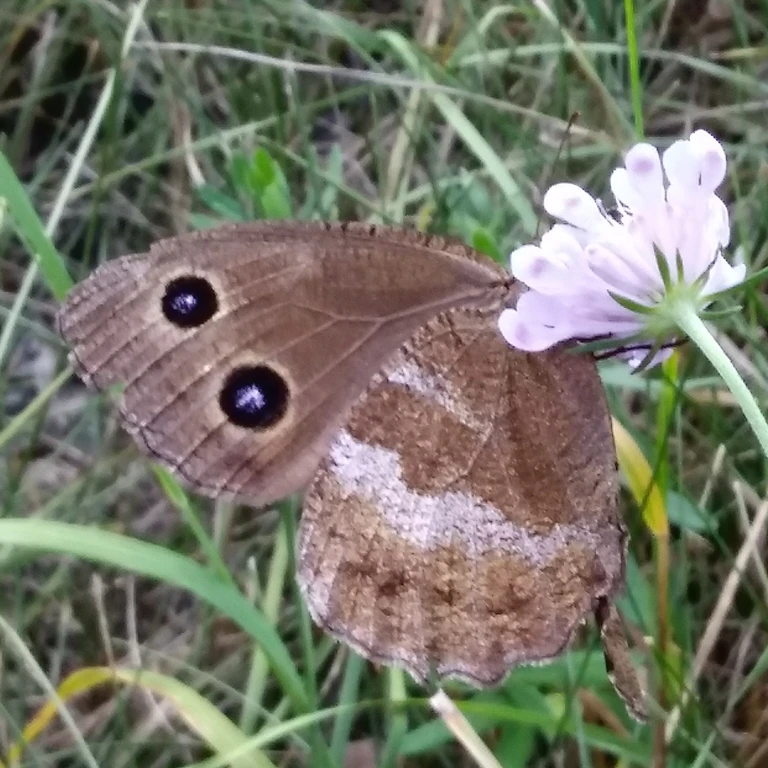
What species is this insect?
Minois dryas
